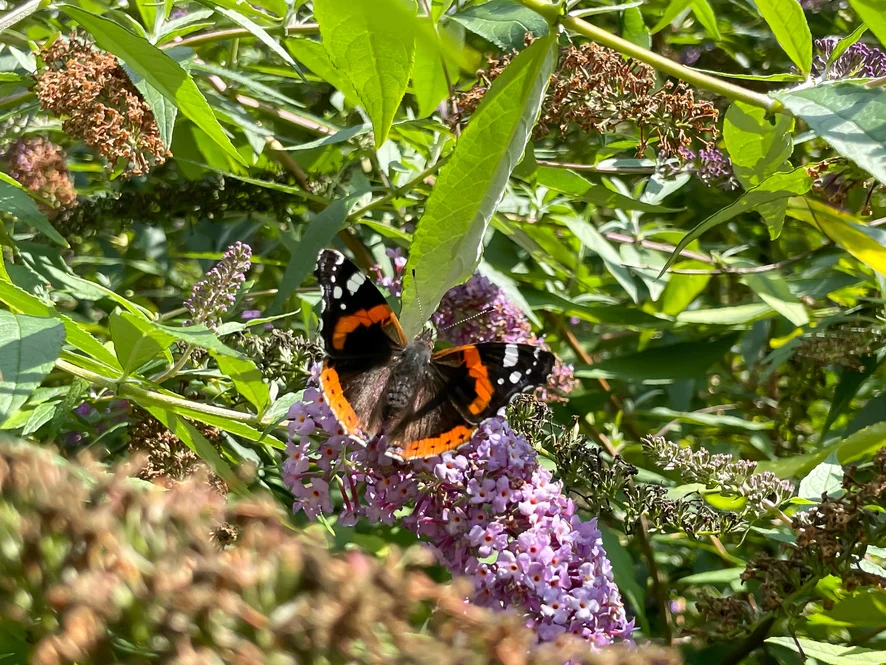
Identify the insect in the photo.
Vanessa atalanta
